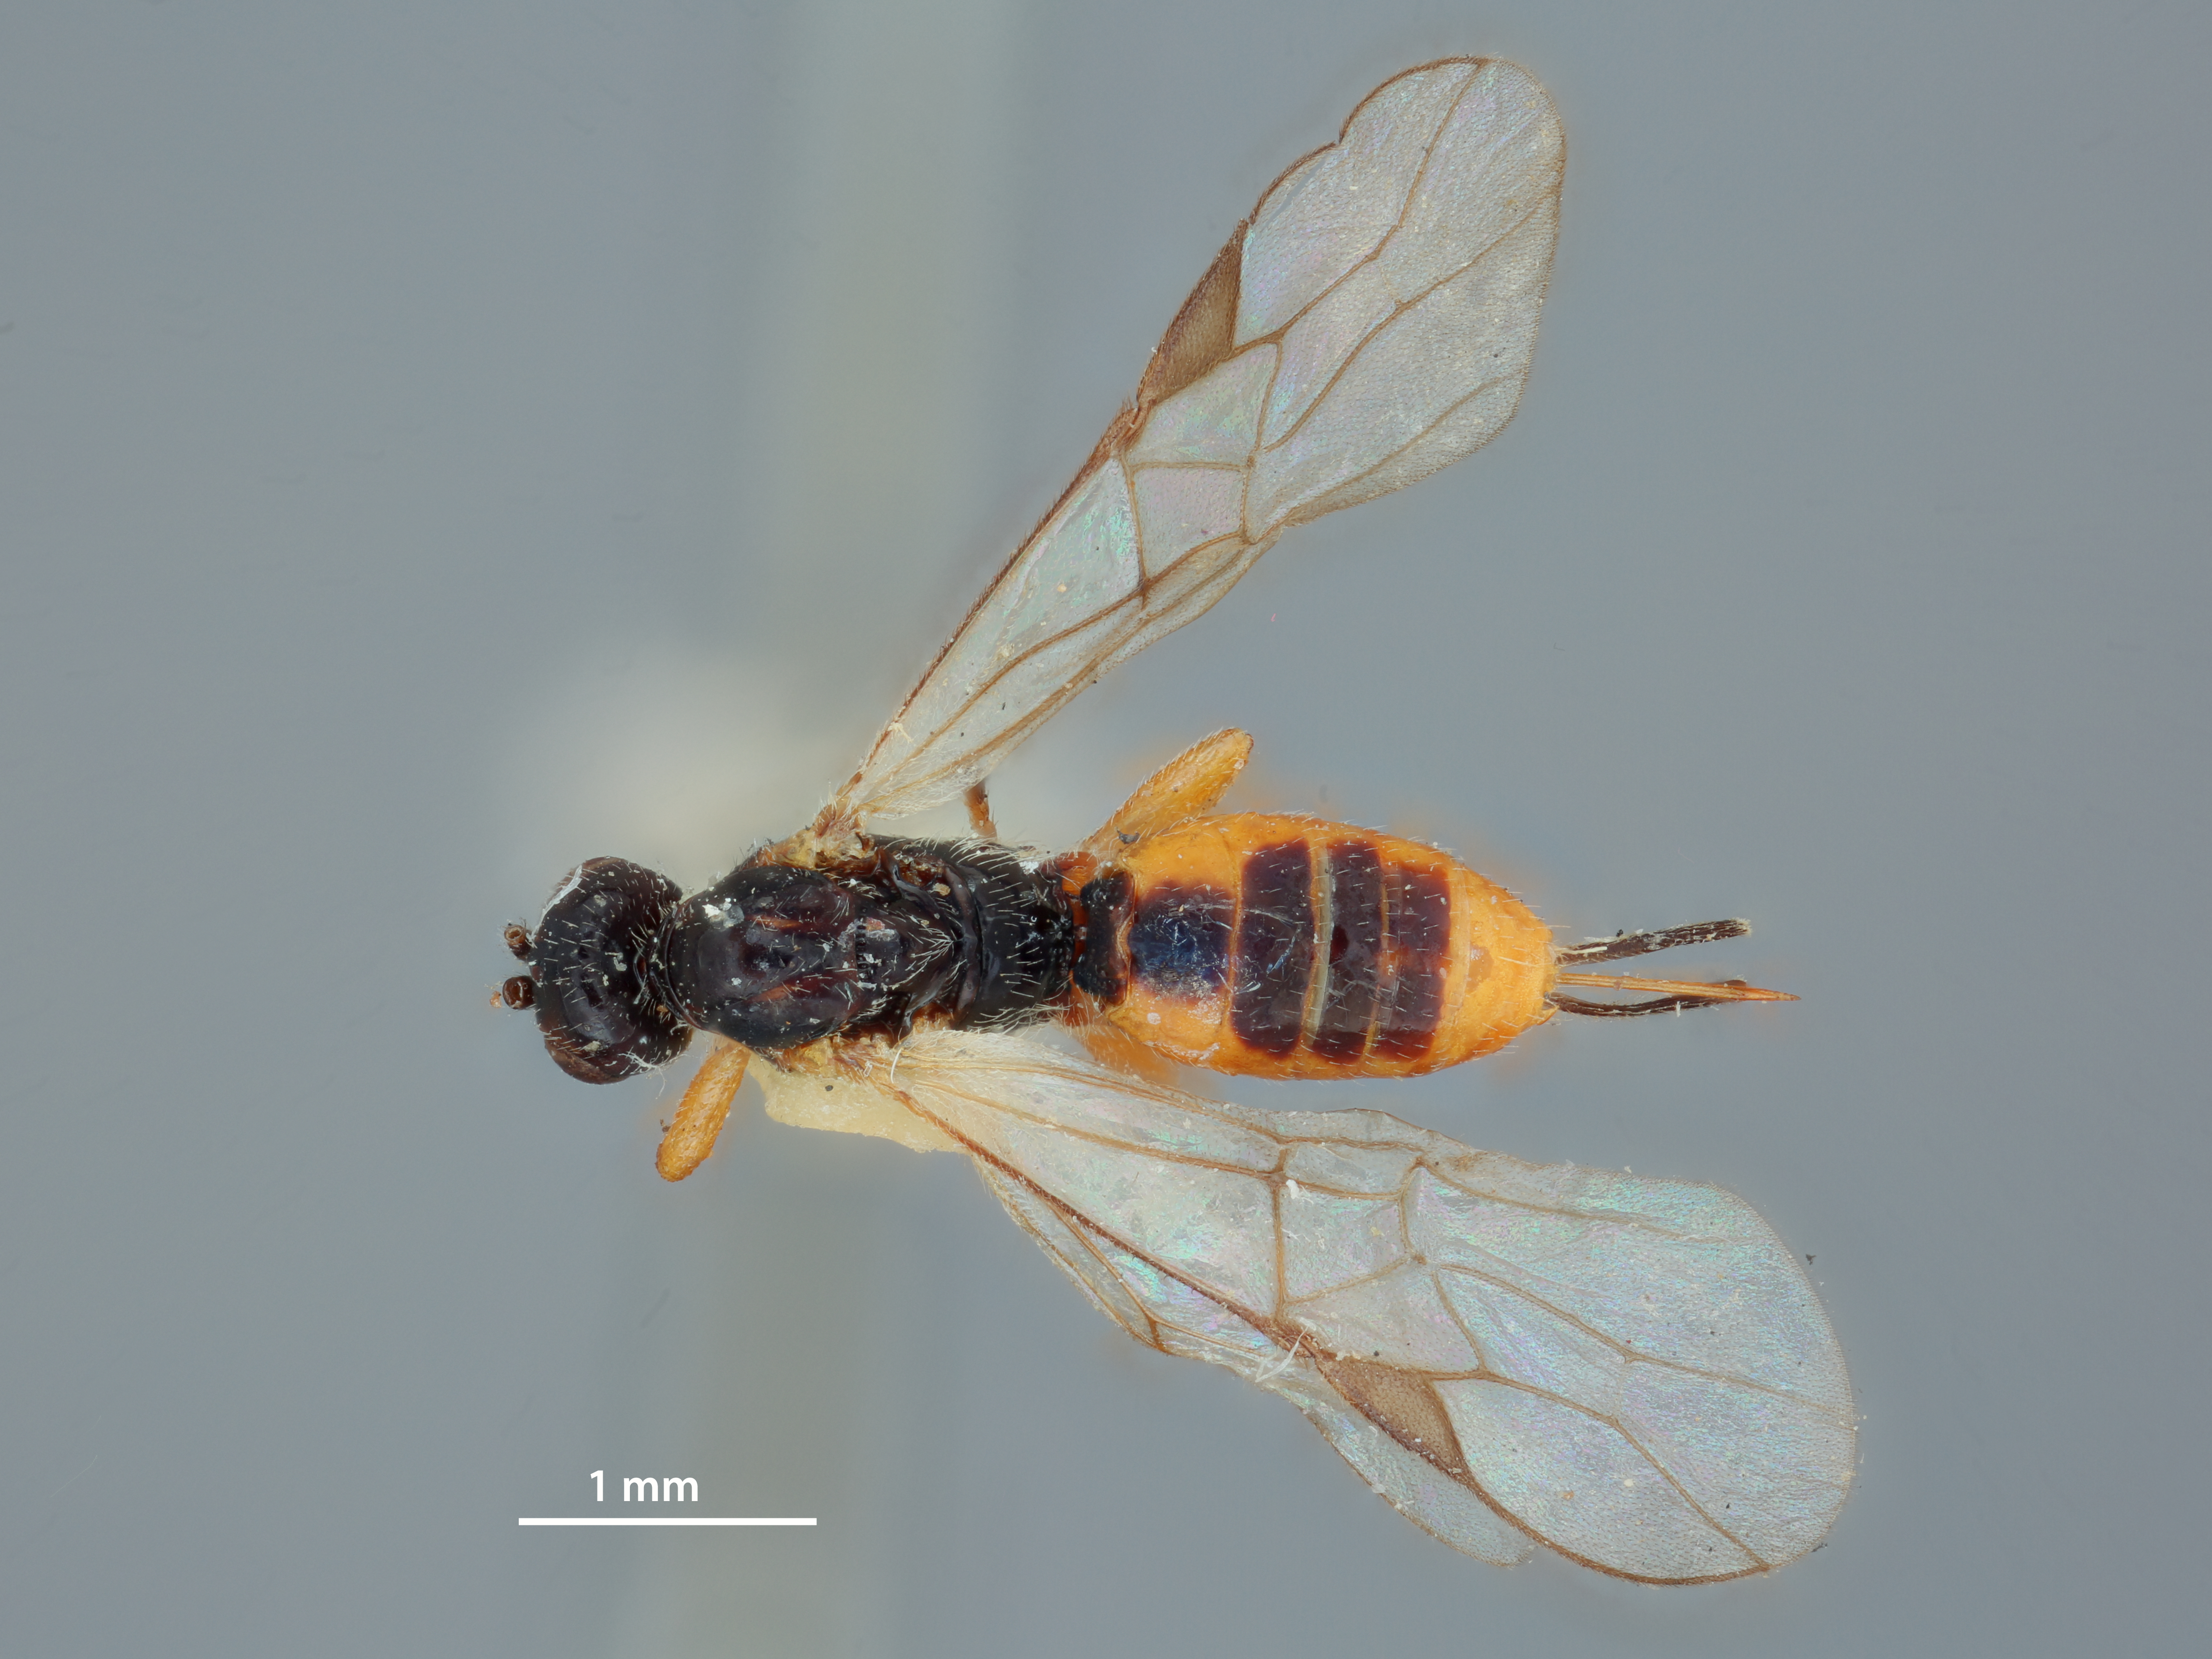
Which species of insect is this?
Bracon nigridorsum
